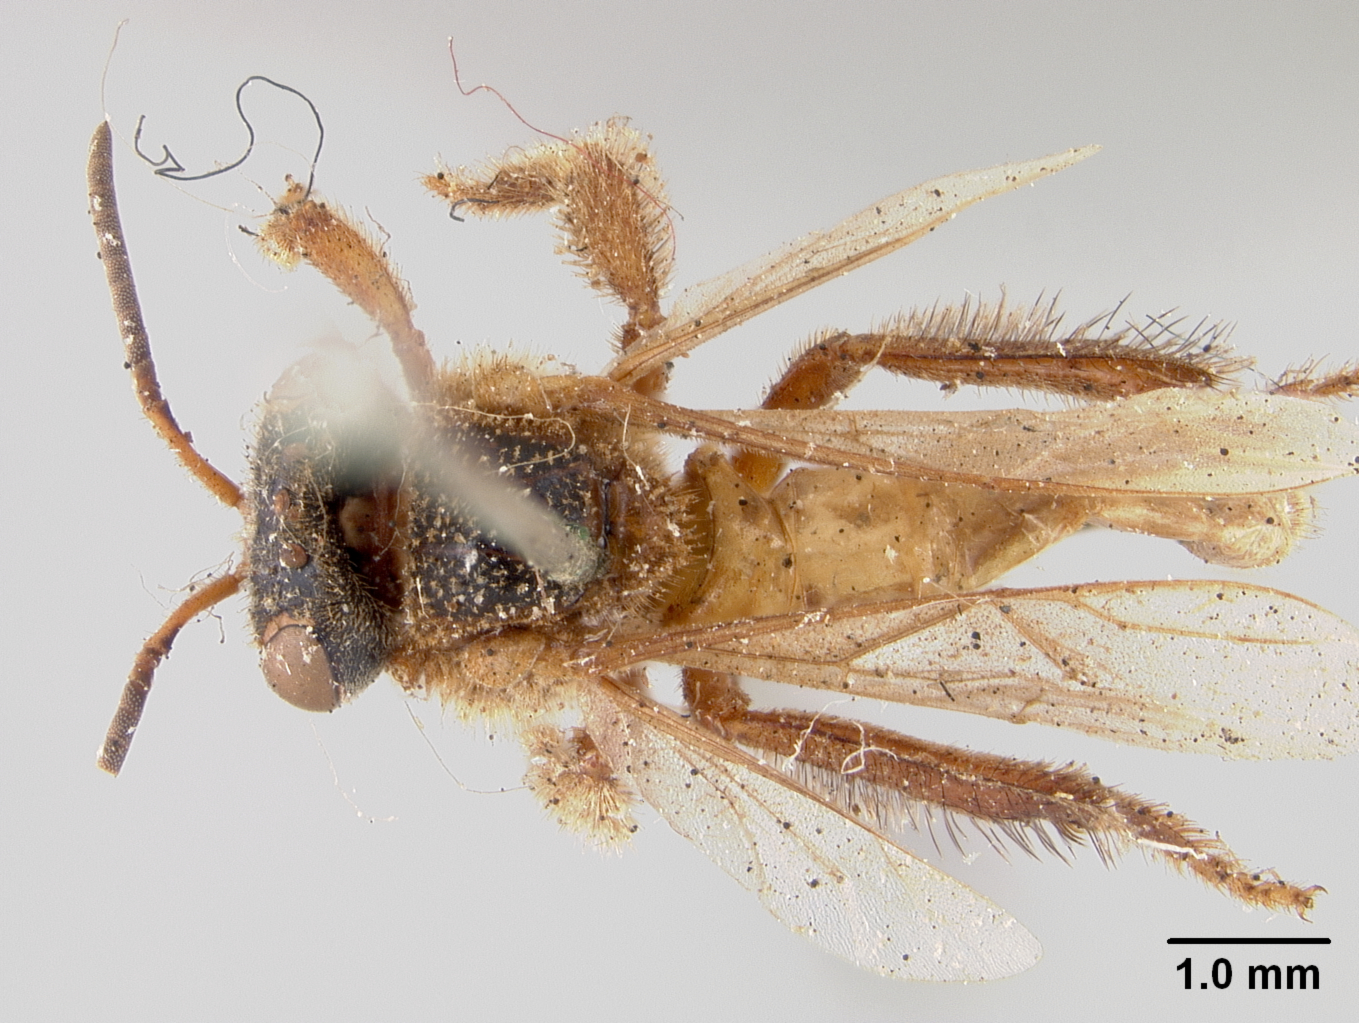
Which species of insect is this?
Trigona meadewaldoi
